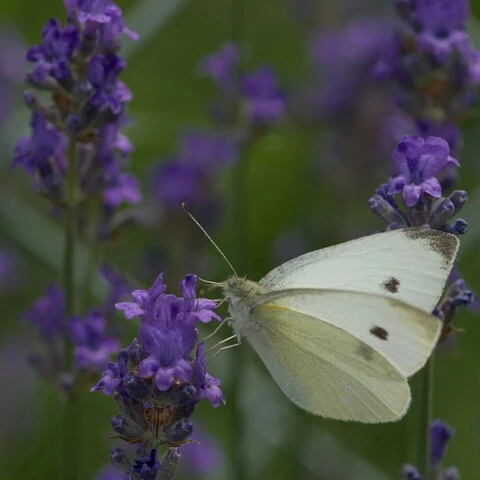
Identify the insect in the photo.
Pieris rapae
